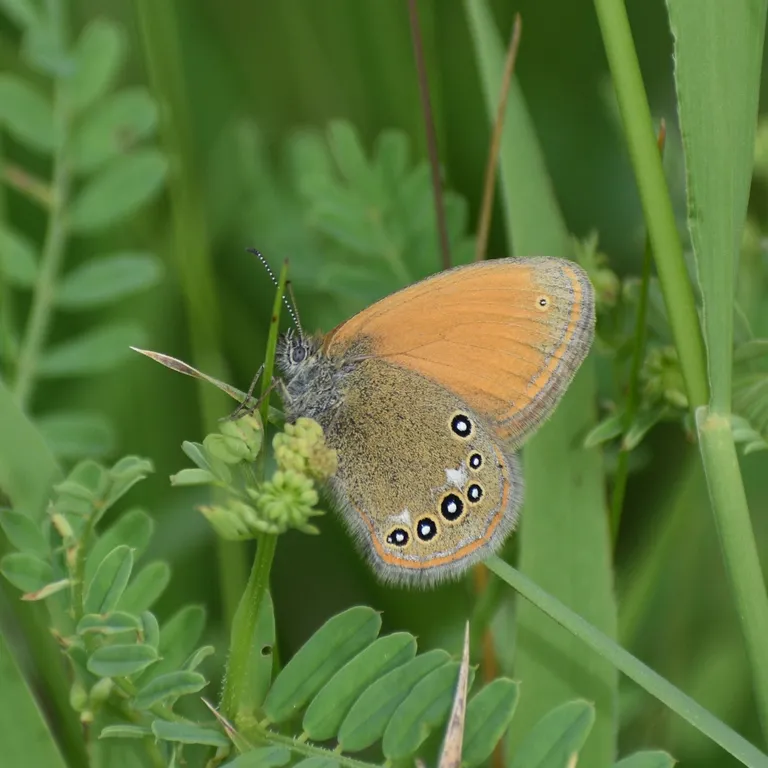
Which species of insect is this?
Coenonympha glycerion (also Coenonympha iphis)
